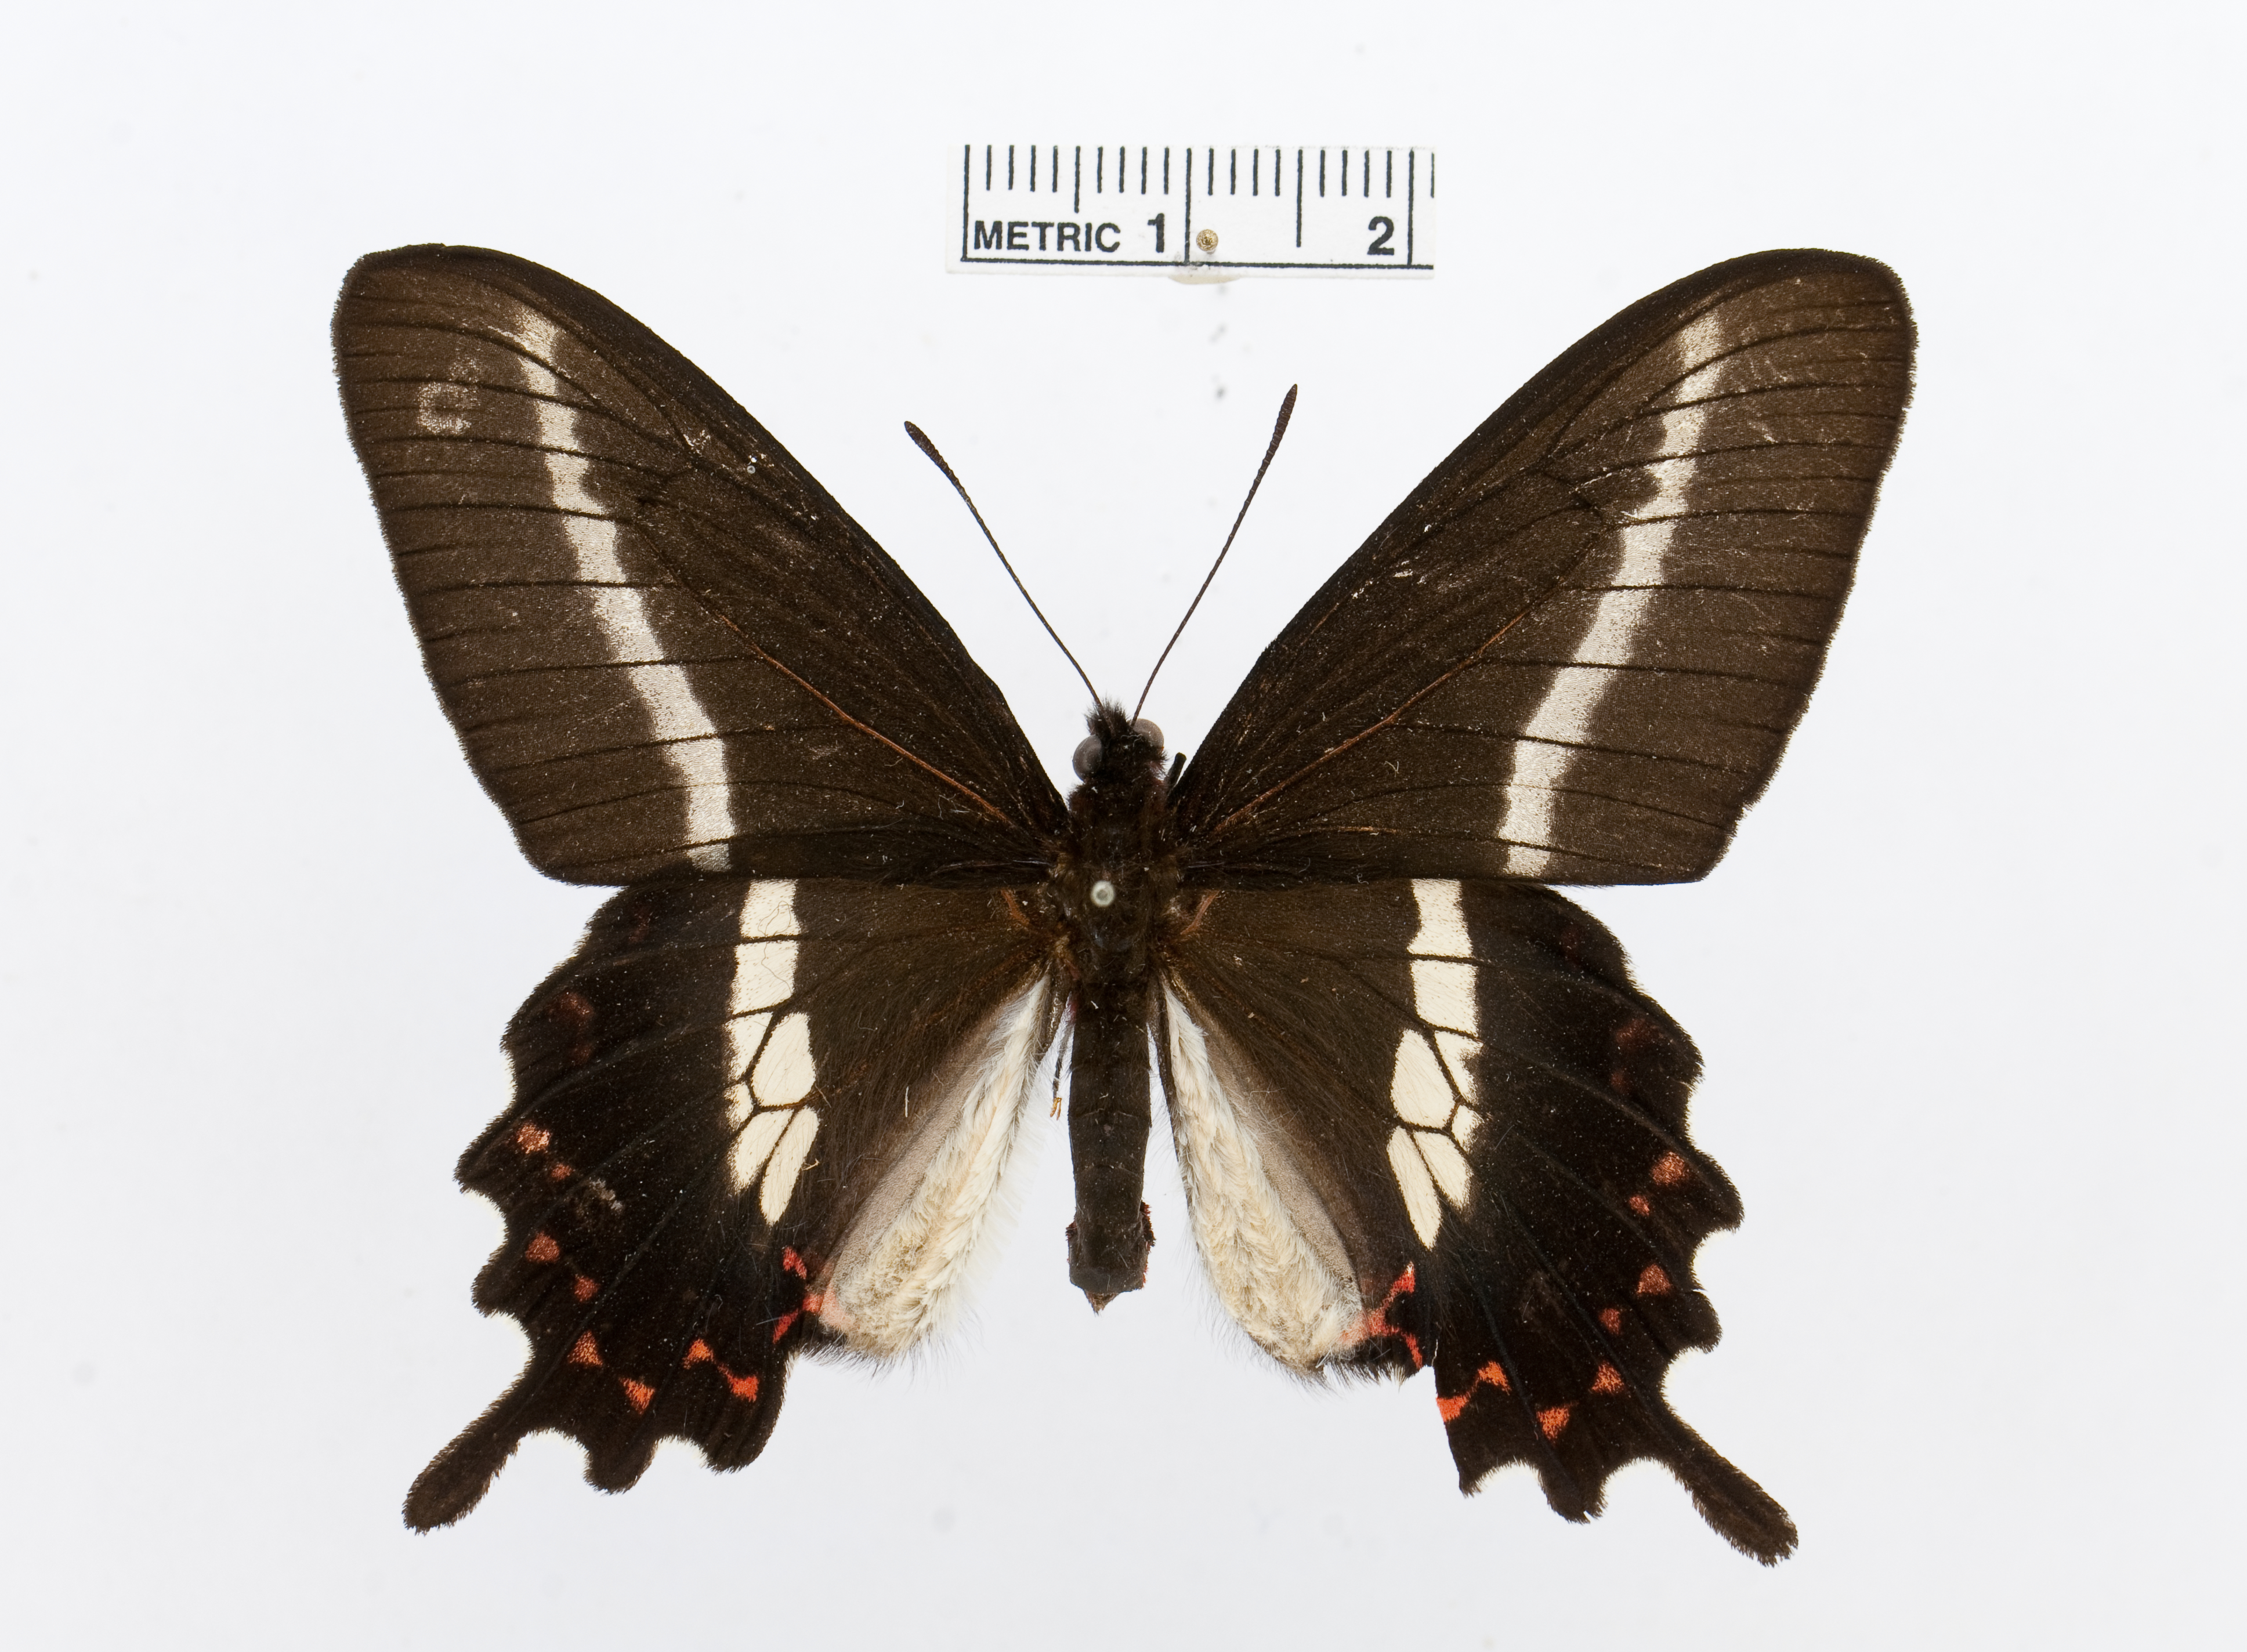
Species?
Parides bunichus
